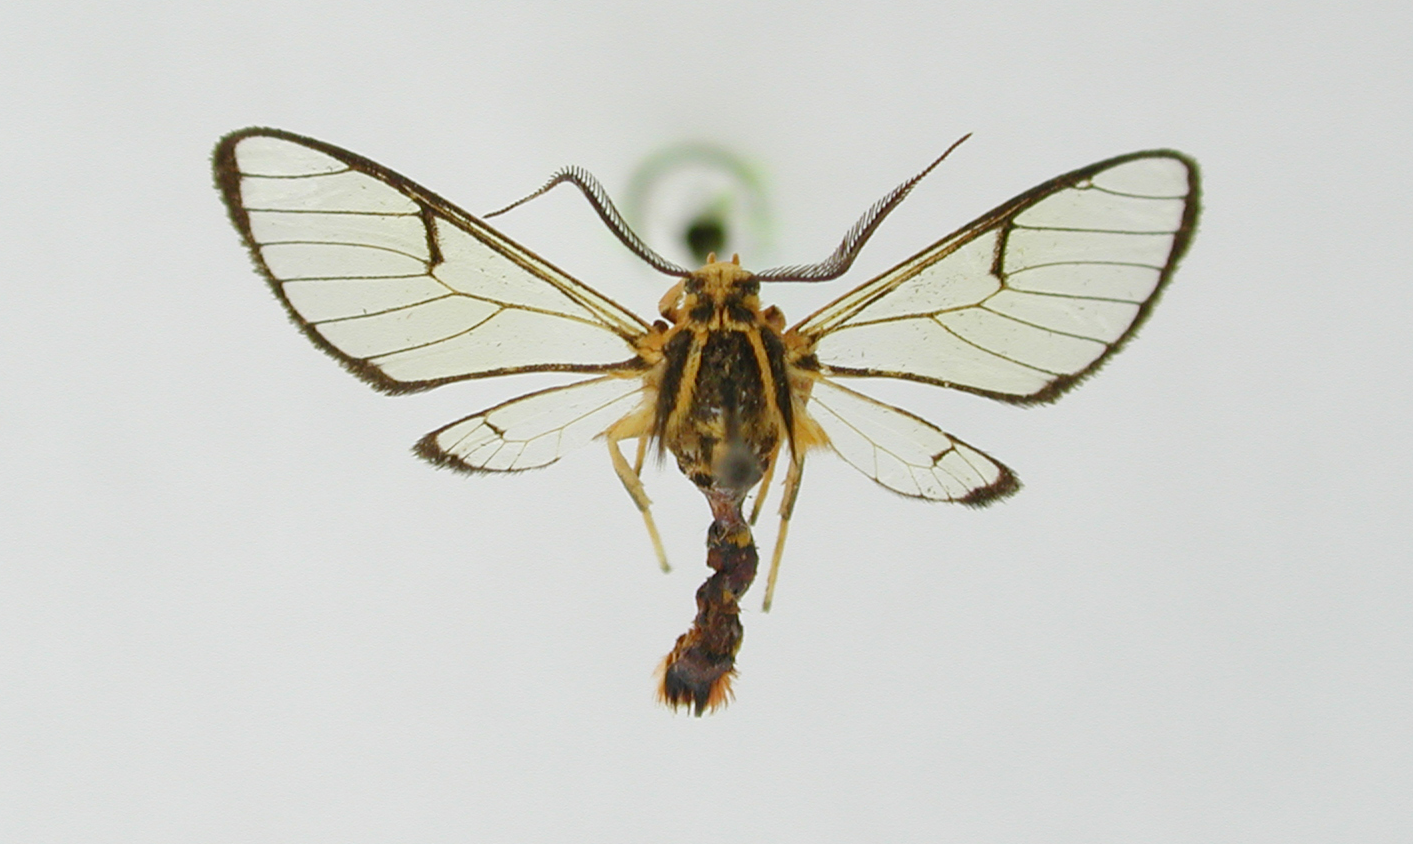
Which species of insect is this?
Argyroeides auranticincta
